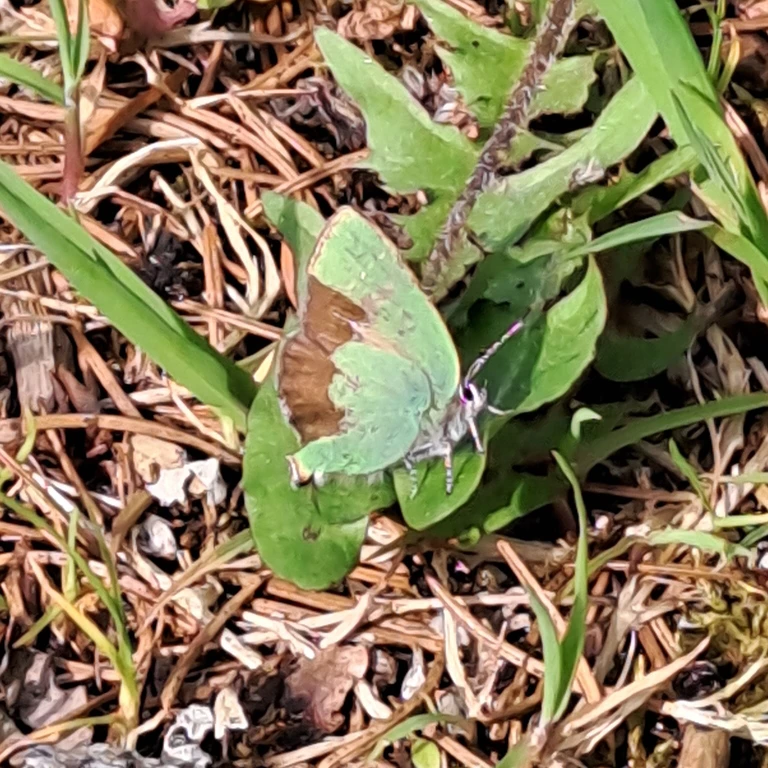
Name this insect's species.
Callophrys rubi
